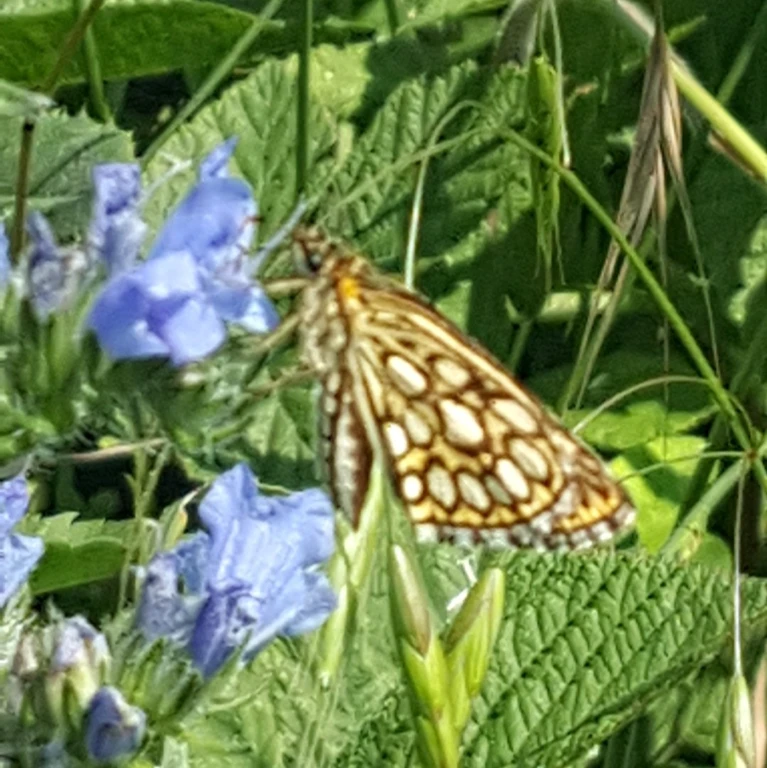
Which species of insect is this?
Heteropterus morpheus
